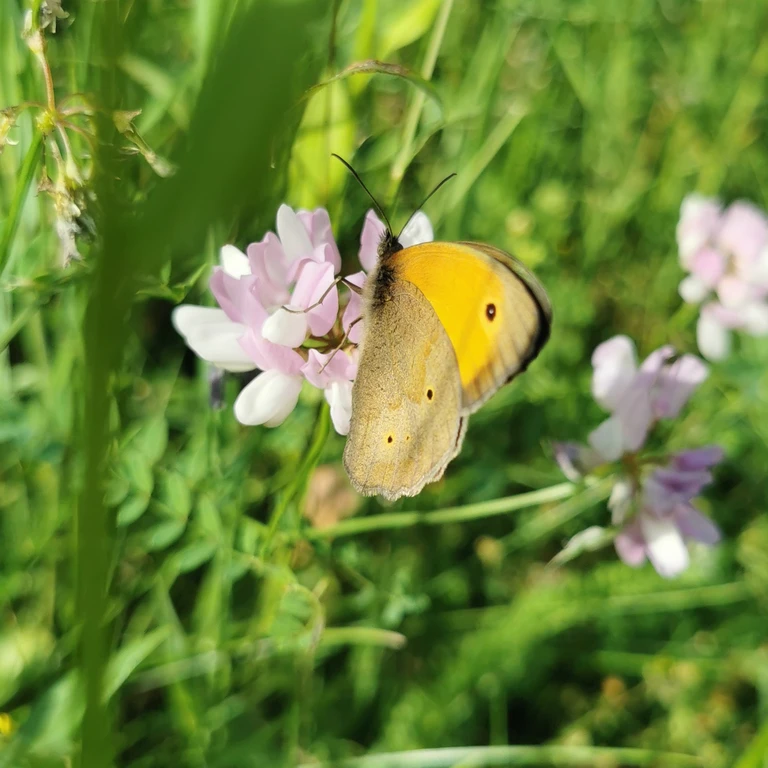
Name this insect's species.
Maniola jurtina
